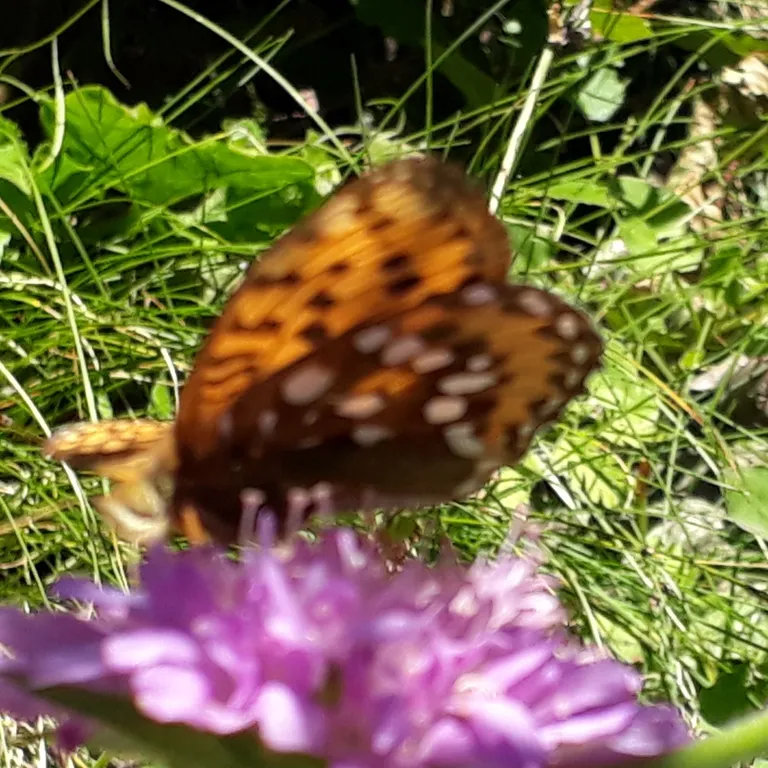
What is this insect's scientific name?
Speyeria aglaja
